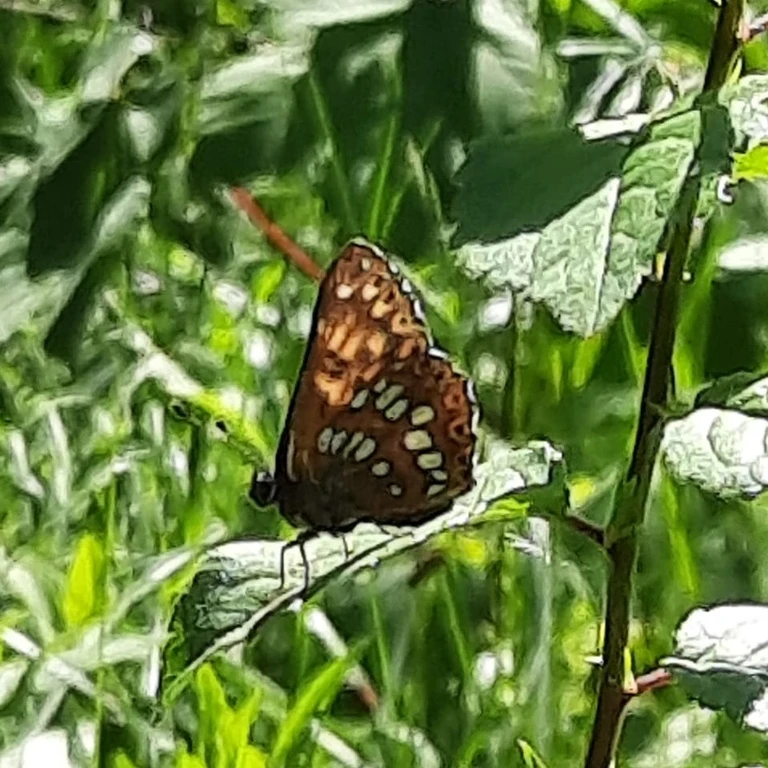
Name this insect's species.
Hamearis lucina
